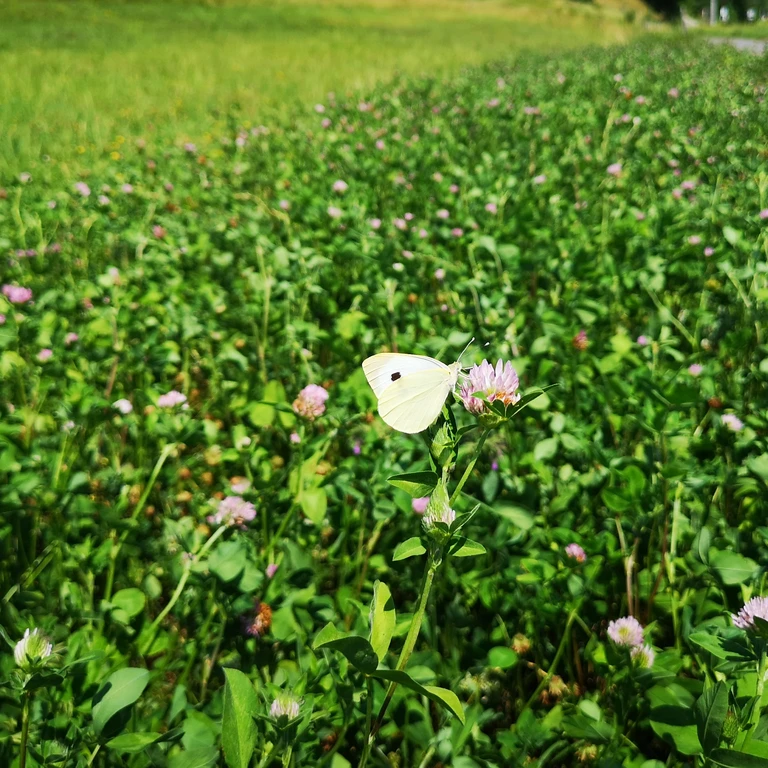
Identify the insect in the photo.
Pieris brassicae
